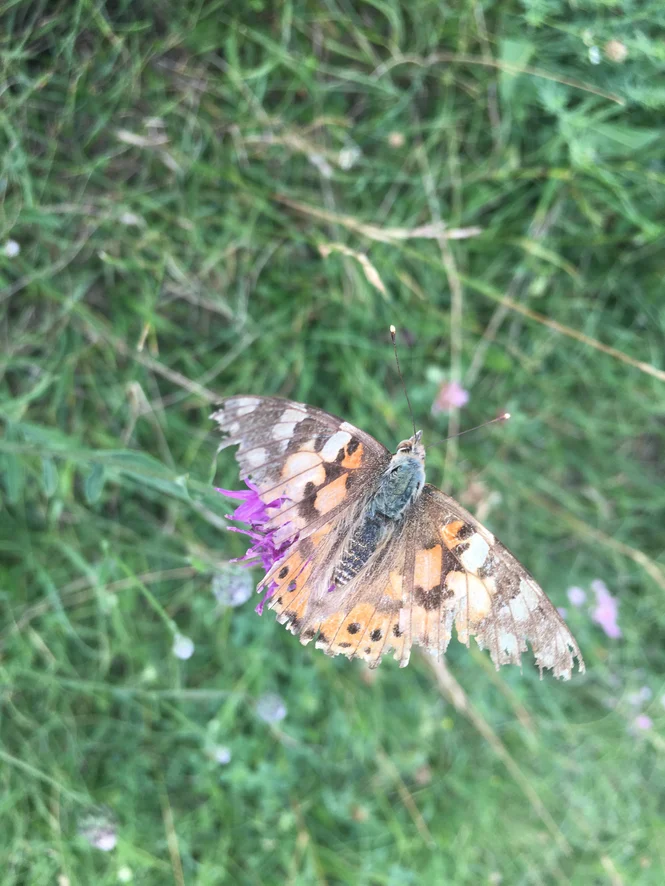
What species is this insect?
Vanessa cardui
